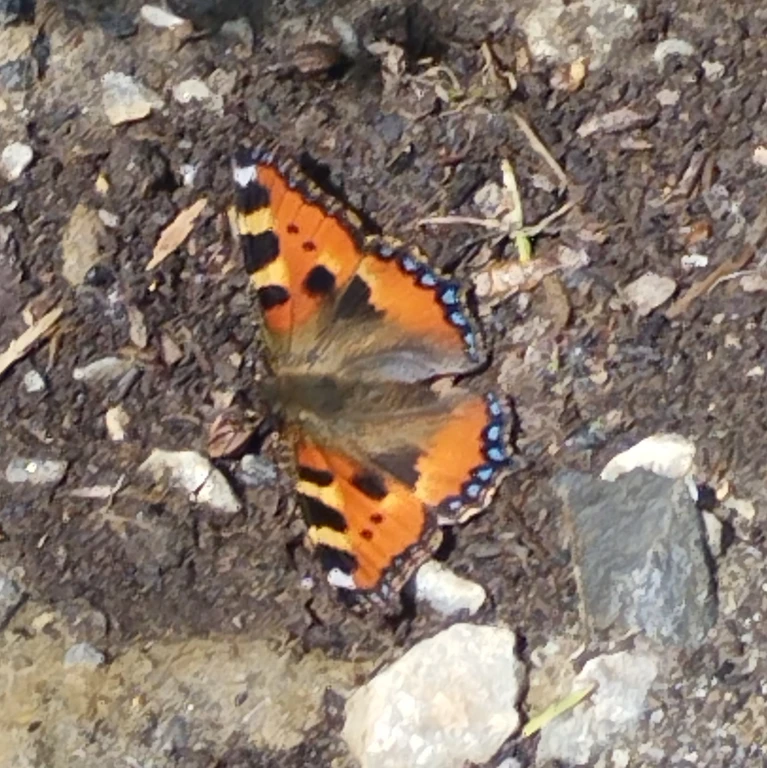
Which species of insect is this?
Aglais urticae
